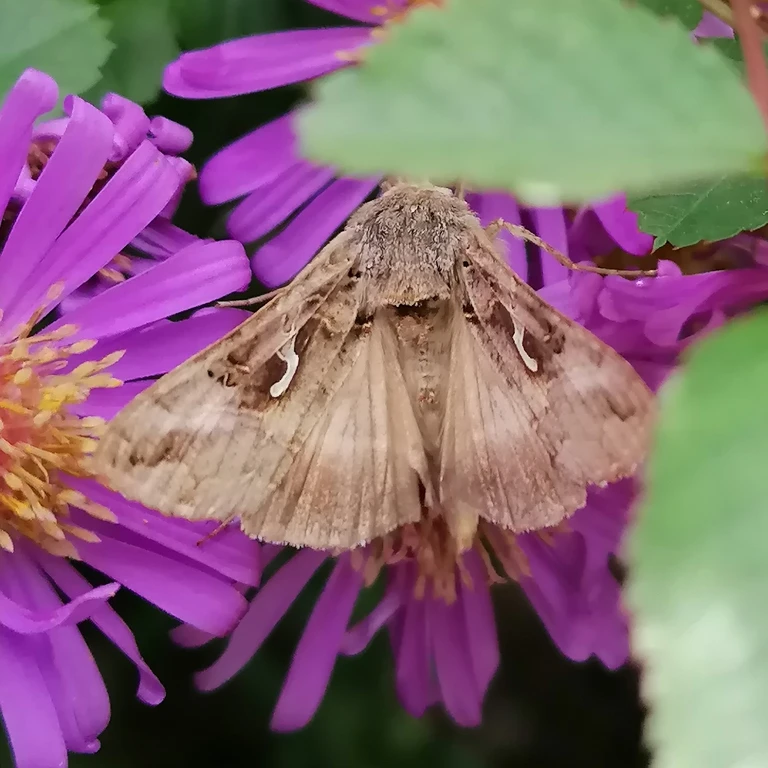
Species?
Autographa gamma
